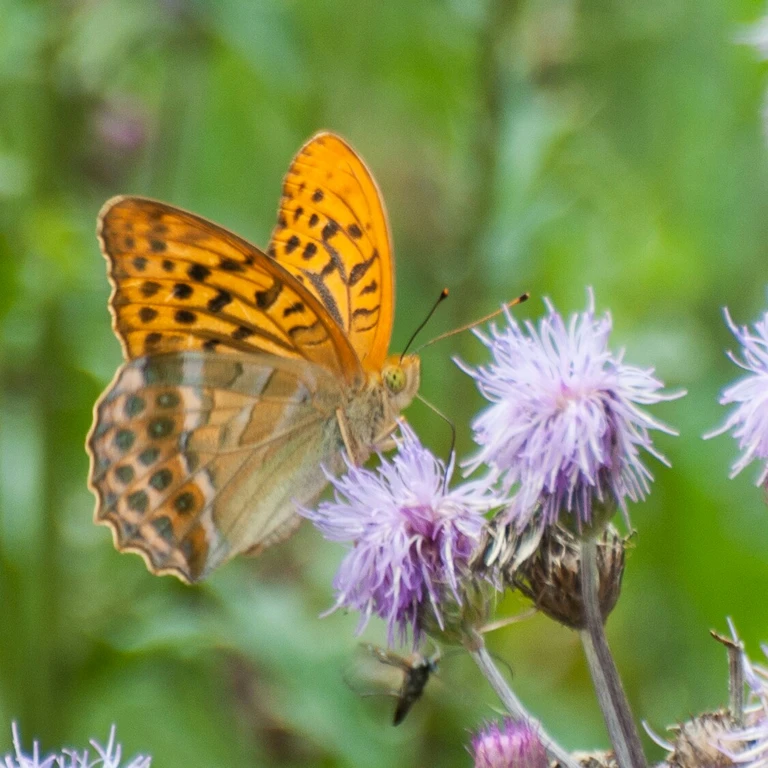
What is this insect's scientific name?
Argynnis paphia
